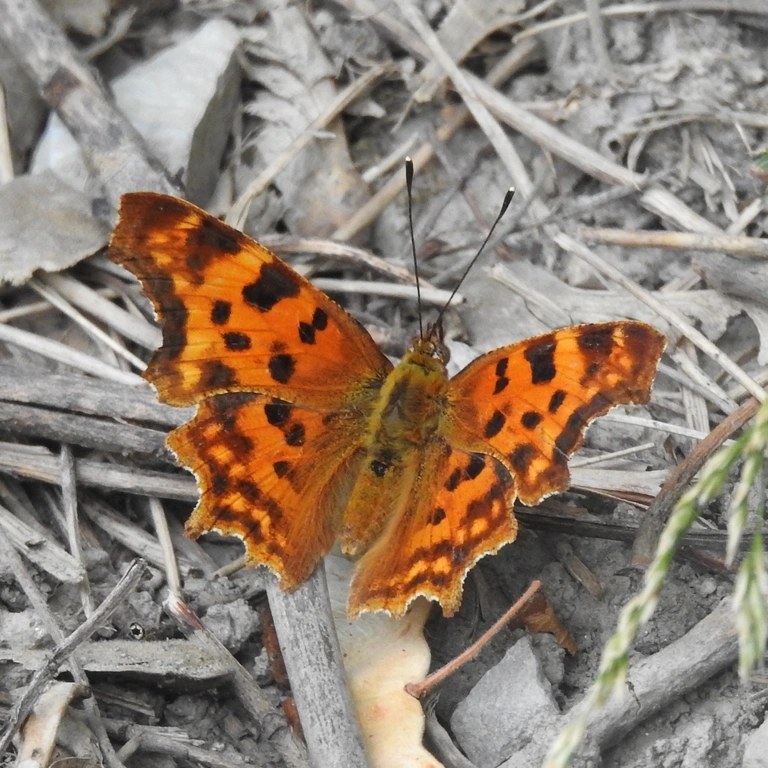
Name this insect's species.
Polygonia c-album
